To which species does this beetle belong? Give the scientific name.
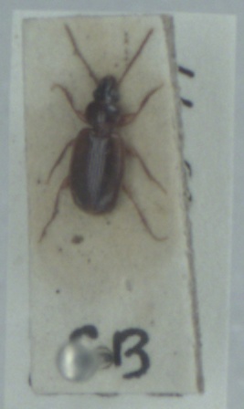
Trechus quadristriatus
